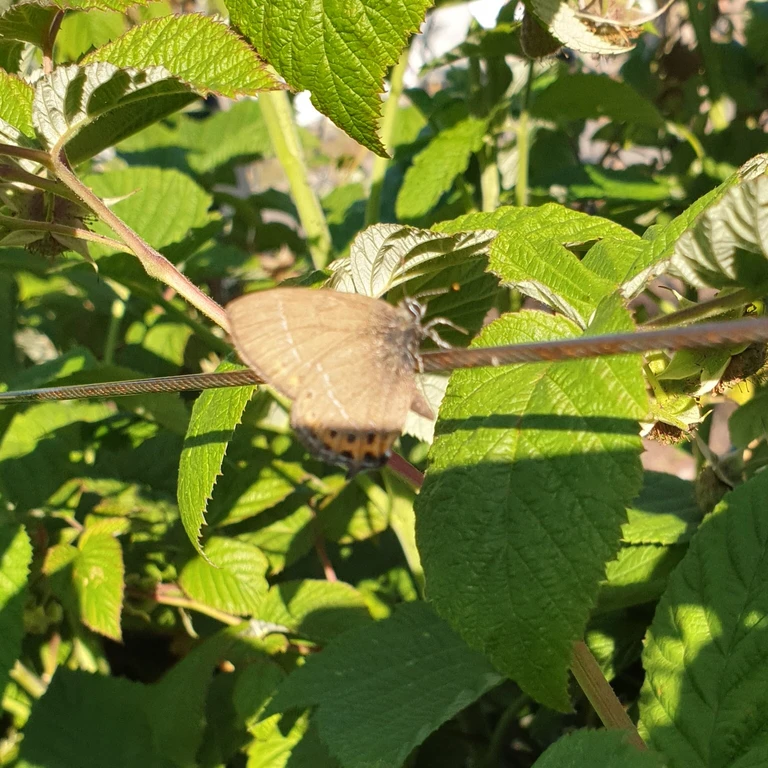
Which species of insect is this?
Satyrium pruni (also Fixsenia pruni)
